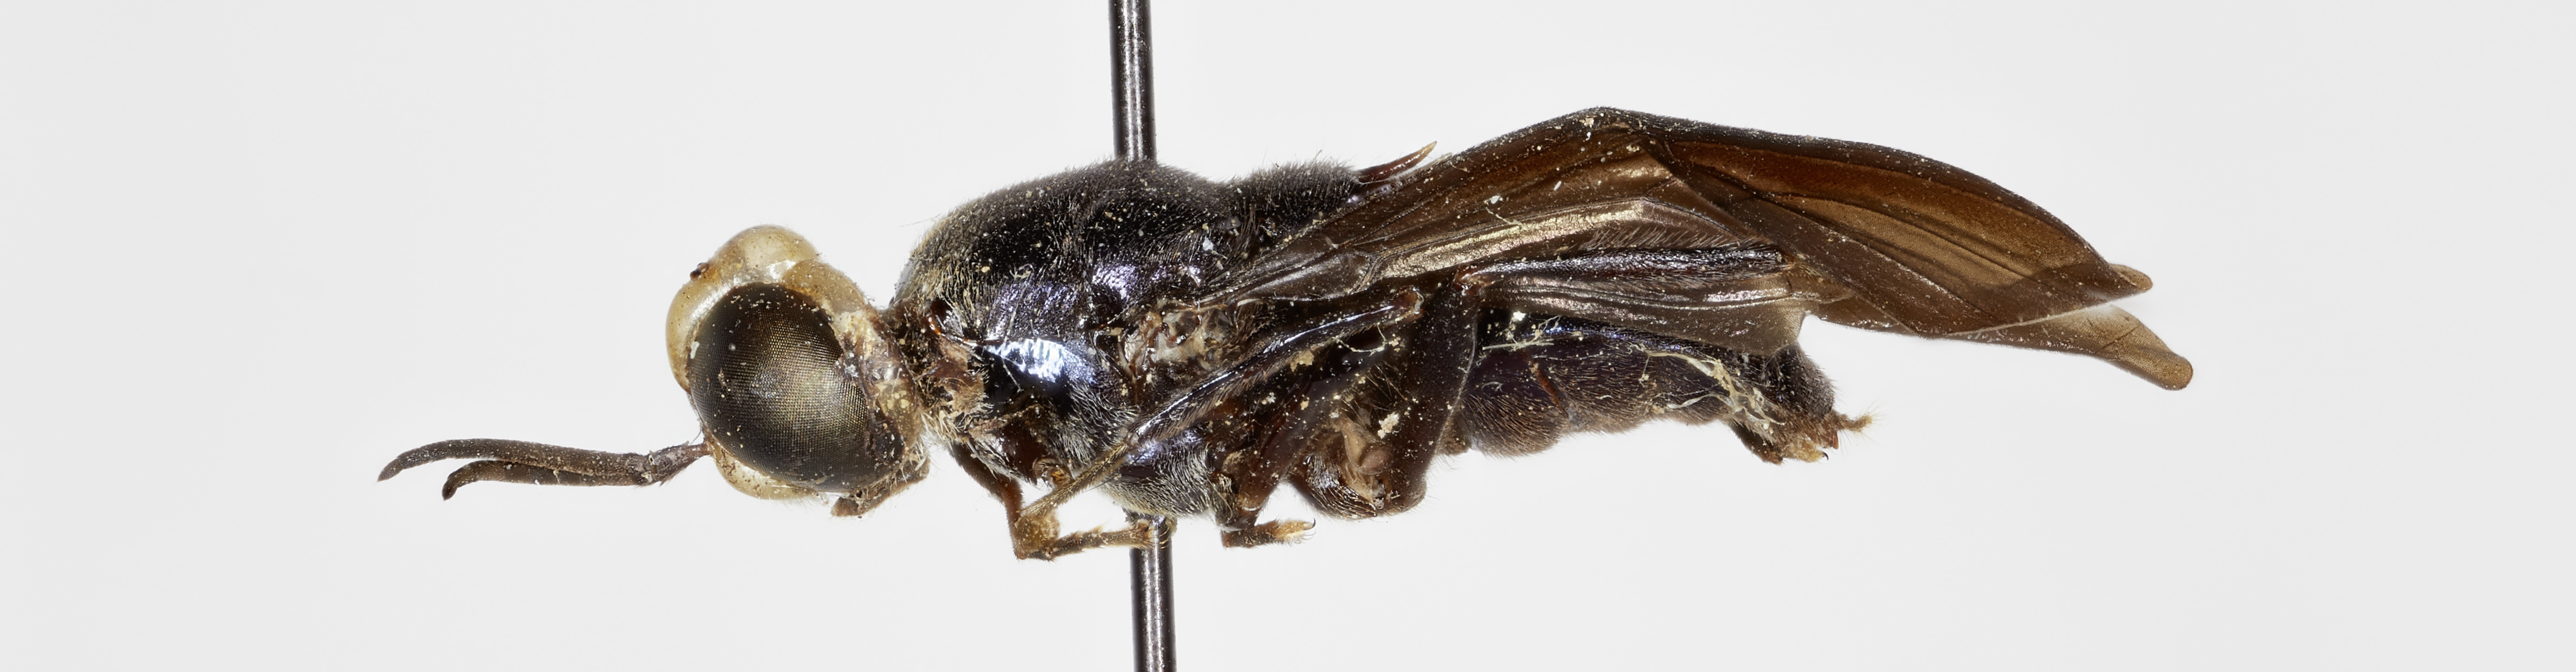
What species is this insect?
Cyphomyia altifrons
